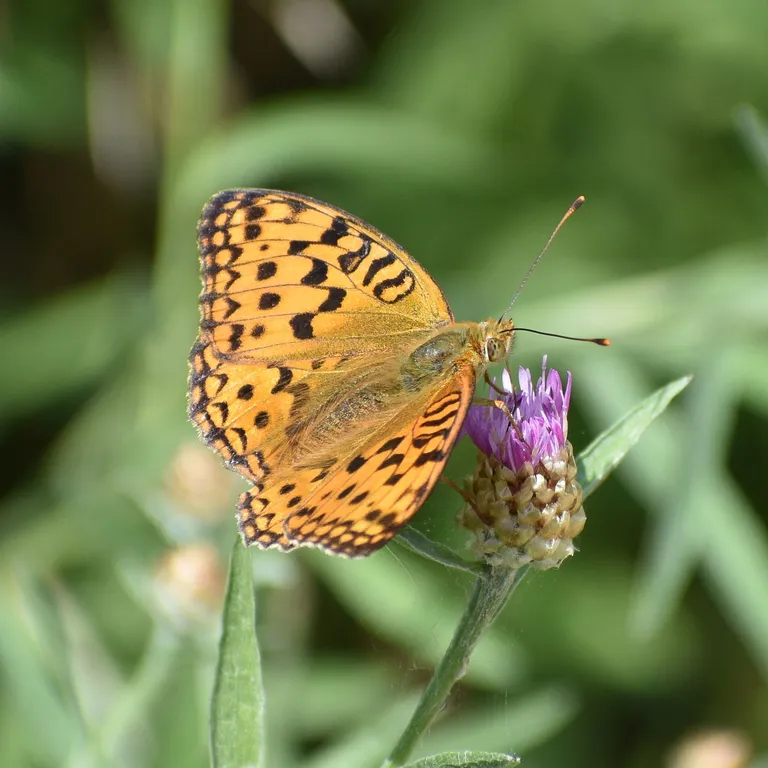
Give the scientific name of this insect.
Fabriciana adippe
